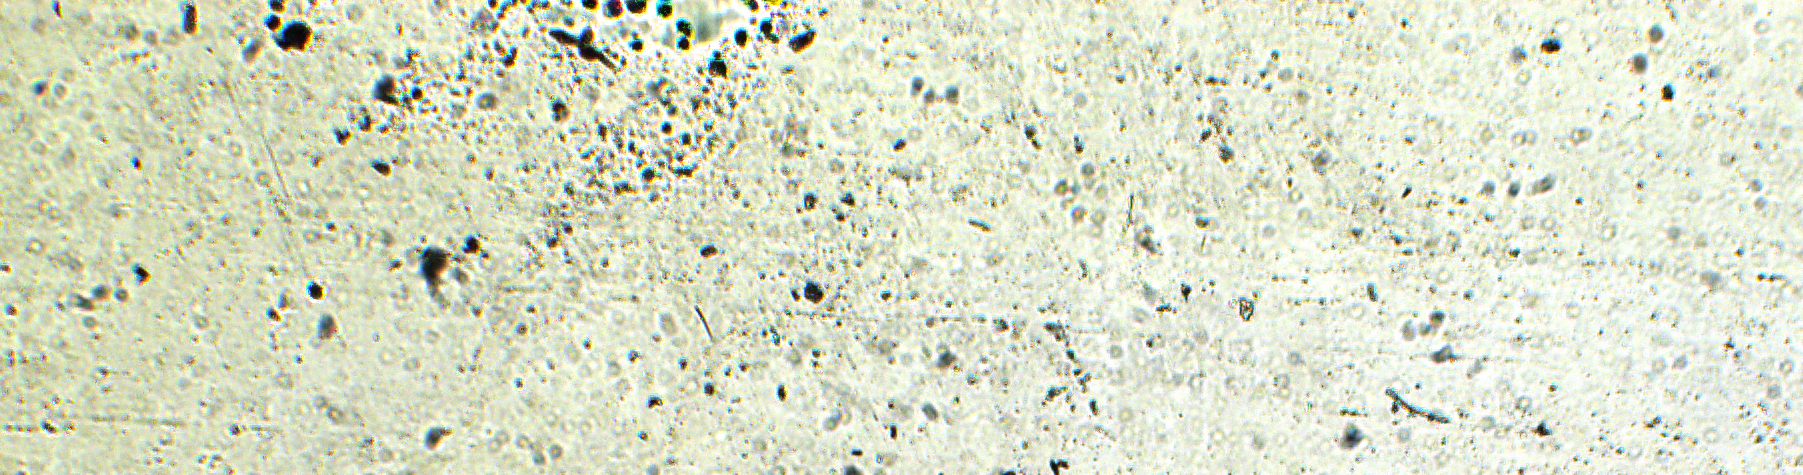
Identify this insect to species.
Chrysocharis horticola
